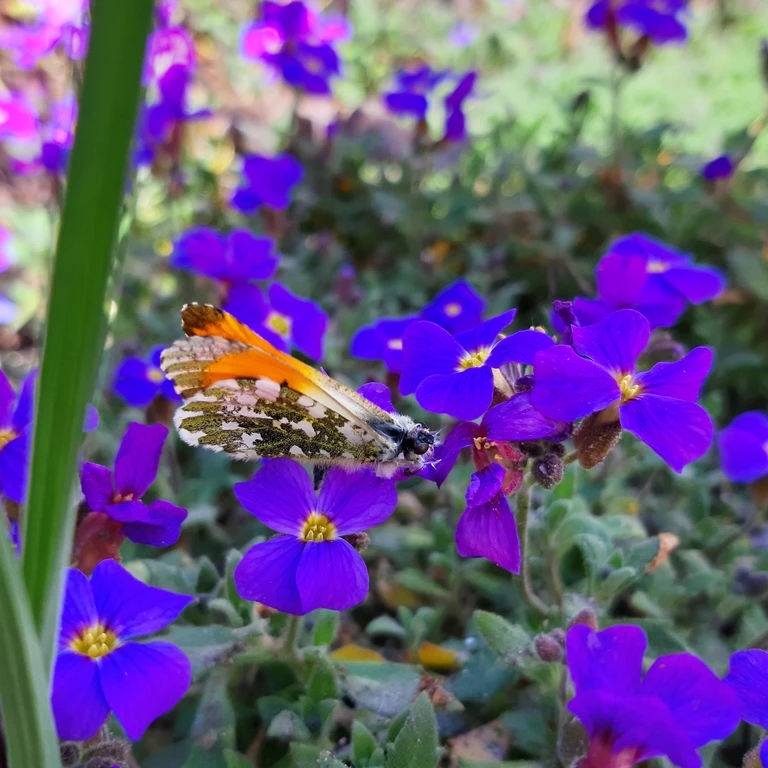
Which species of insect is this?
Anthocharis cardamines
